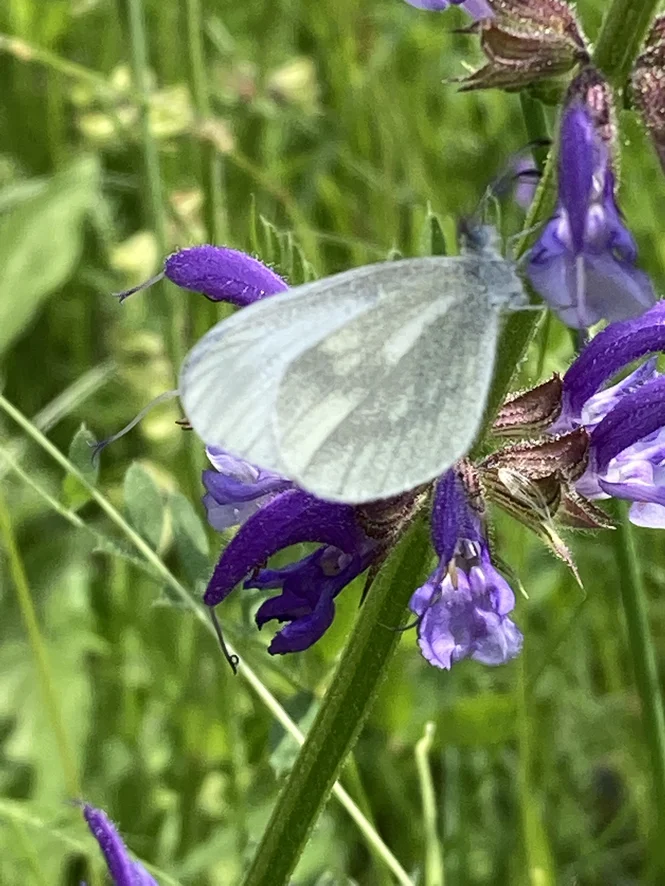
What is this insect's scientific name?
Leptidea sinapis/juvernica
